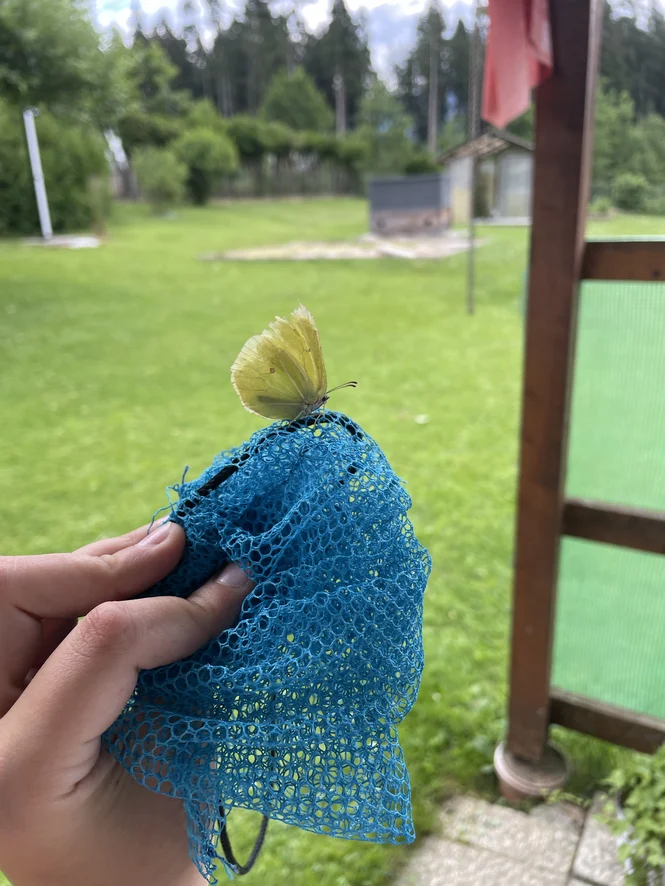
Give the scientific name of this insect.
Gonepteryx rhamni
